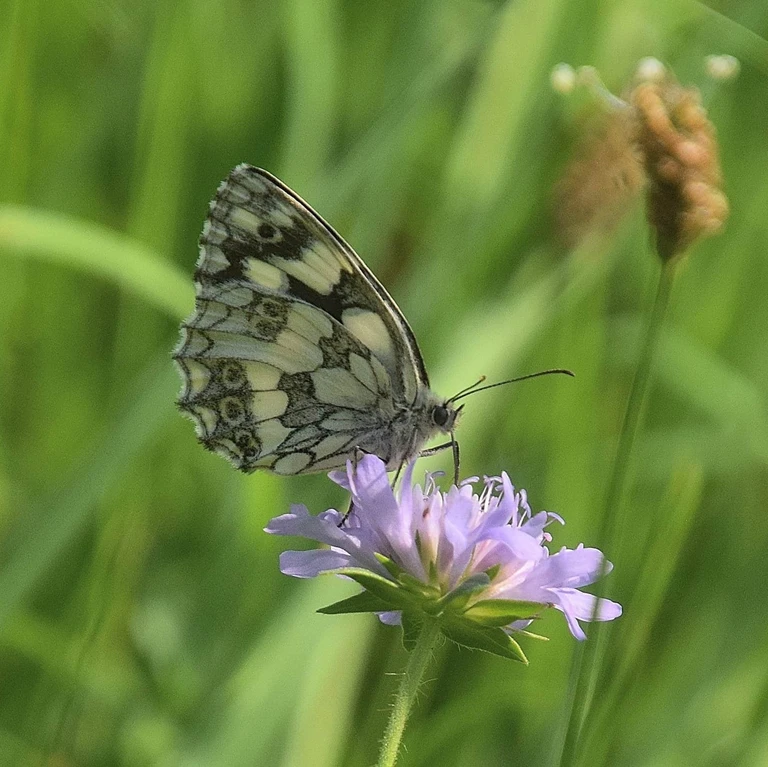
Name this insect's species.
Melanargia galathea
